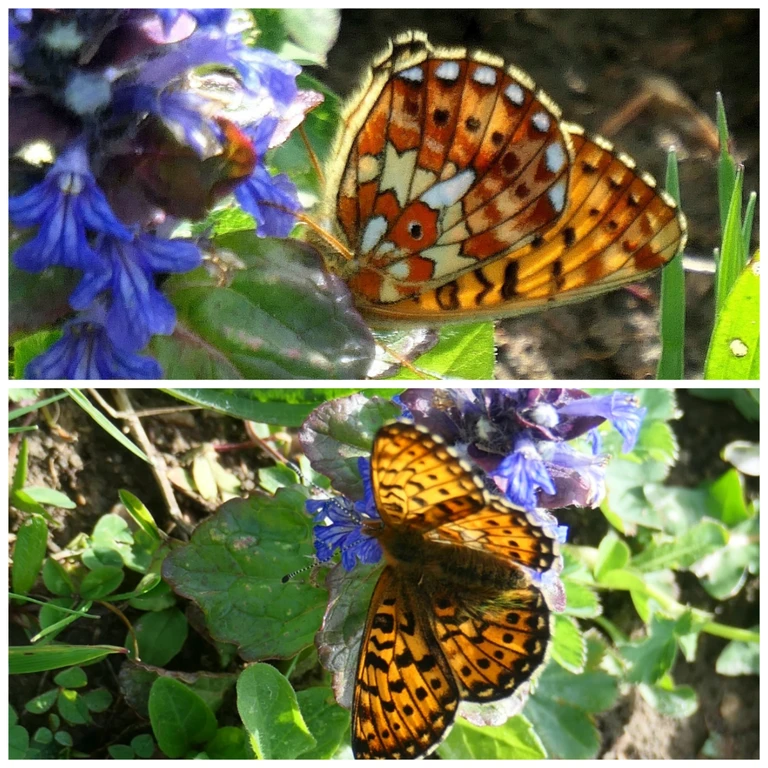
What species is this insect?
Boloria euphrosyne (also Clossiana euphrosyne)
